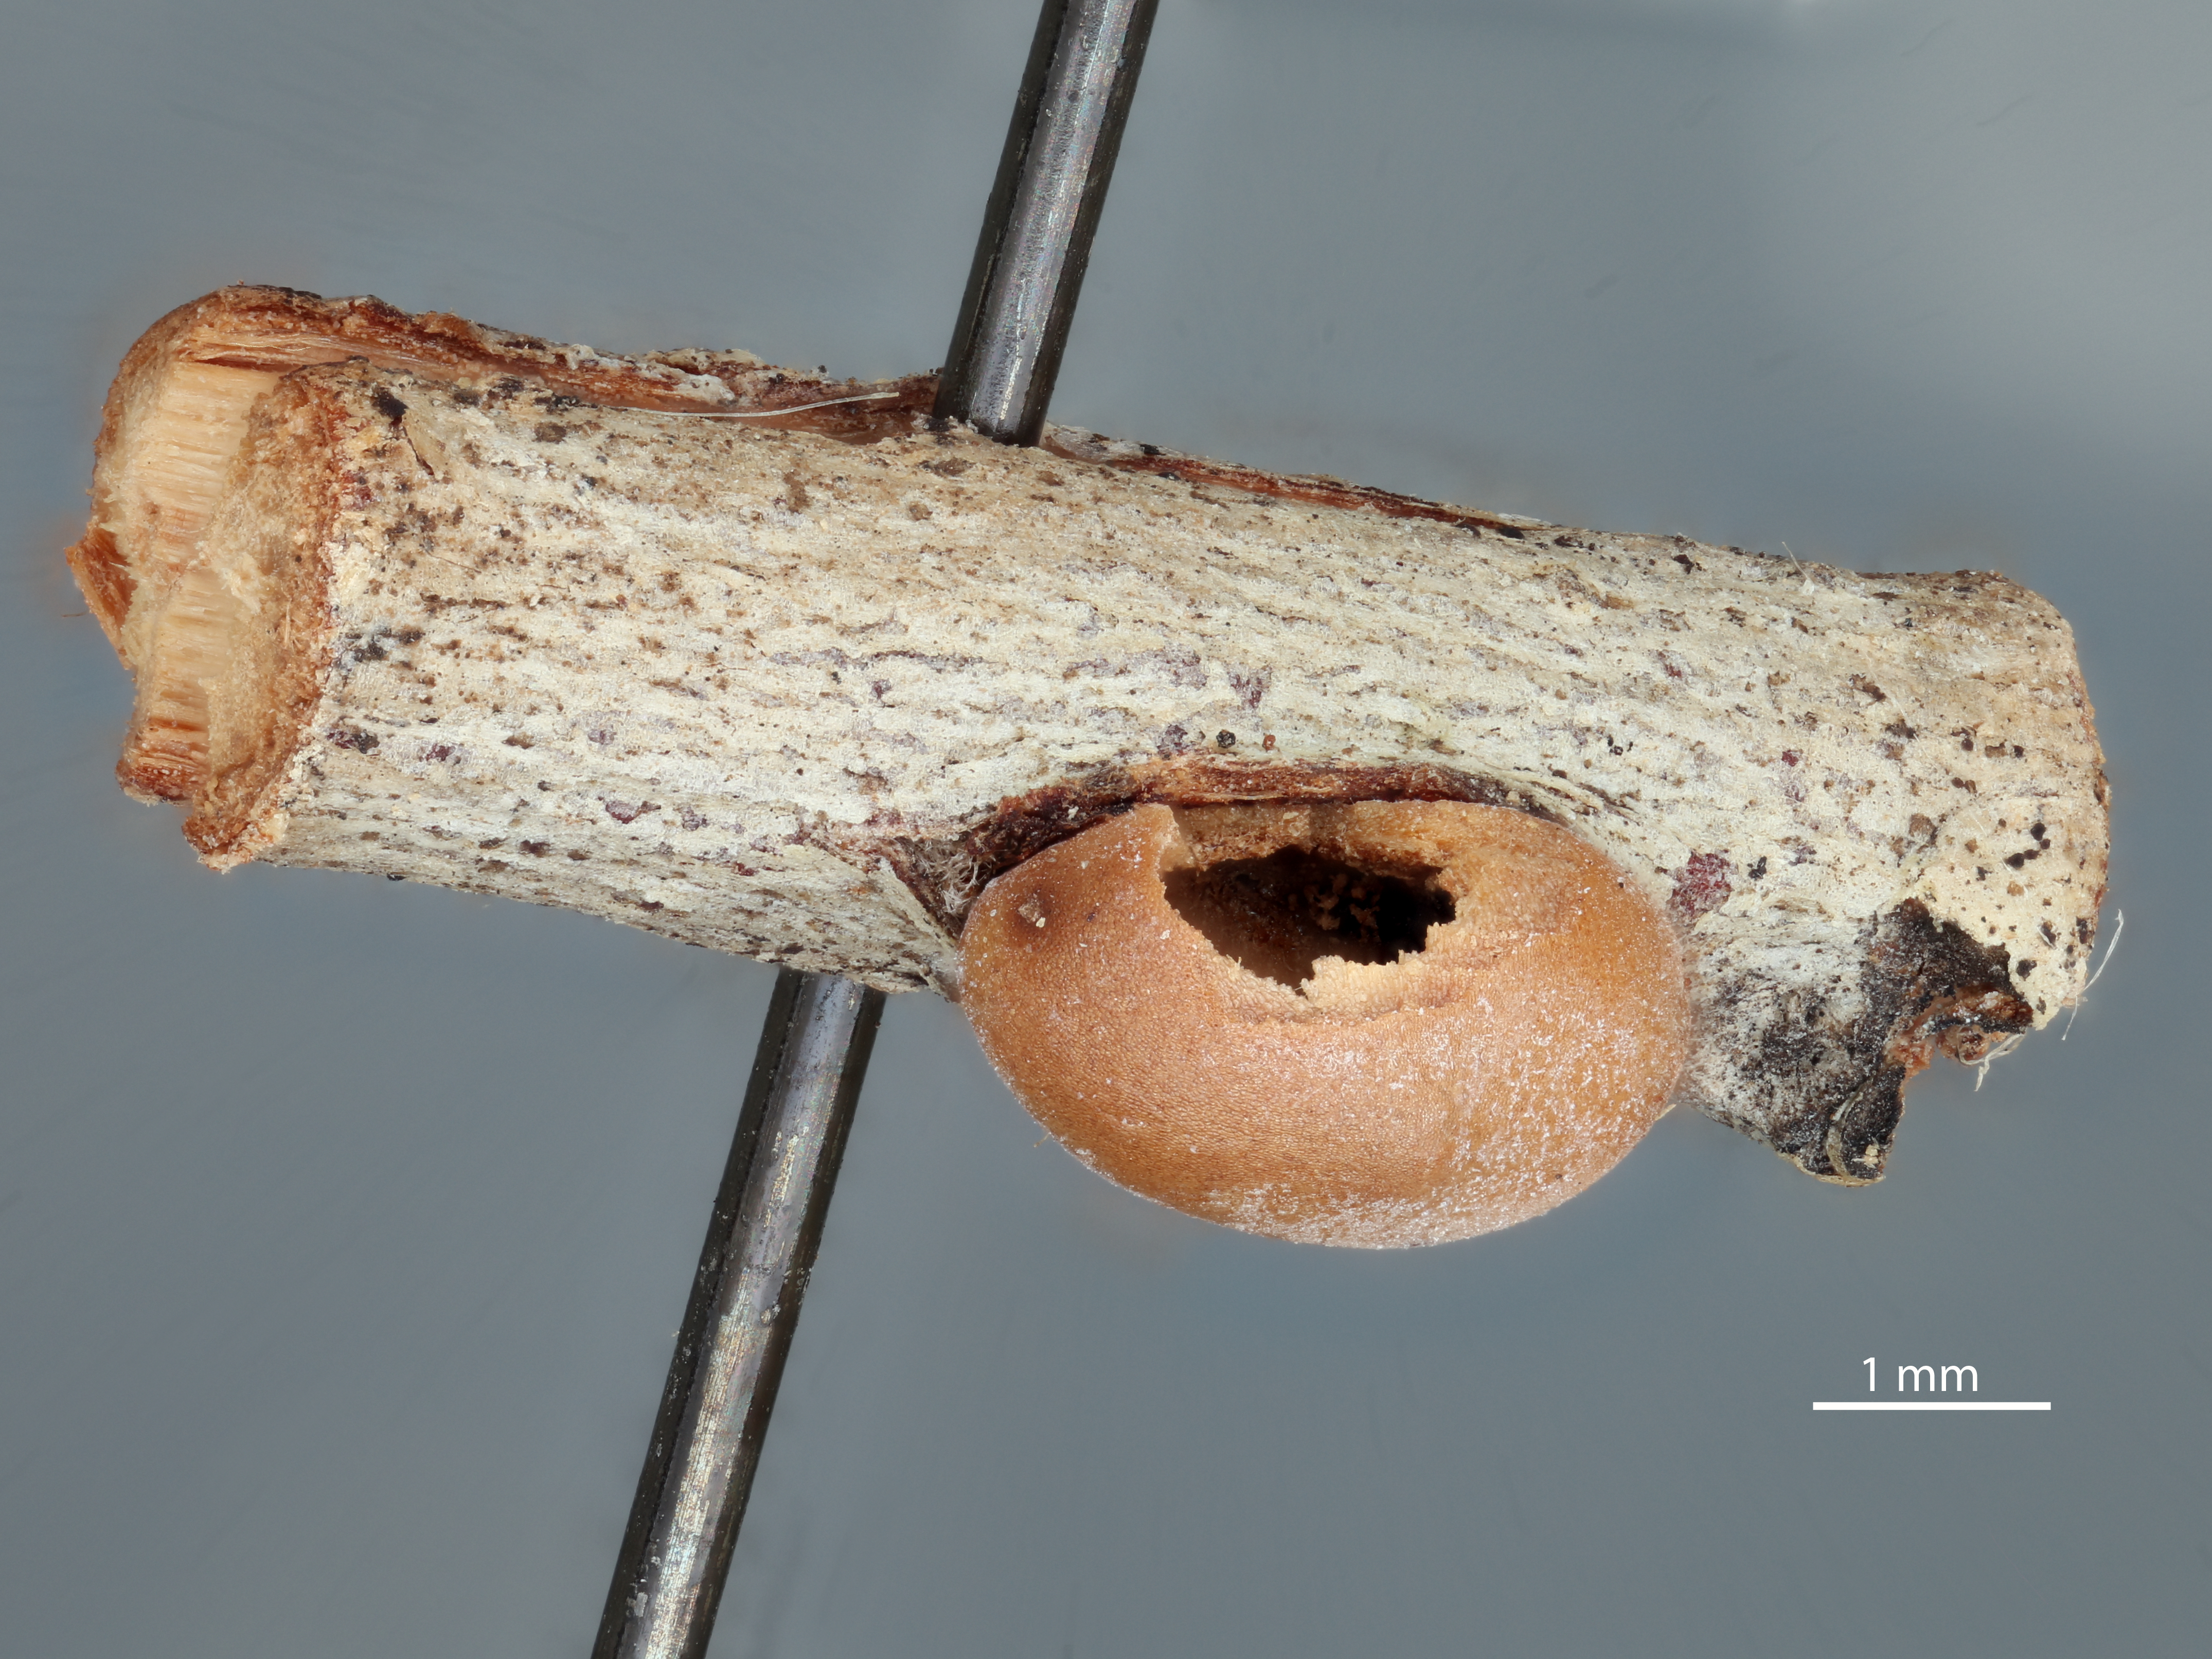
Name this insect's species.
Andricus stramineus
